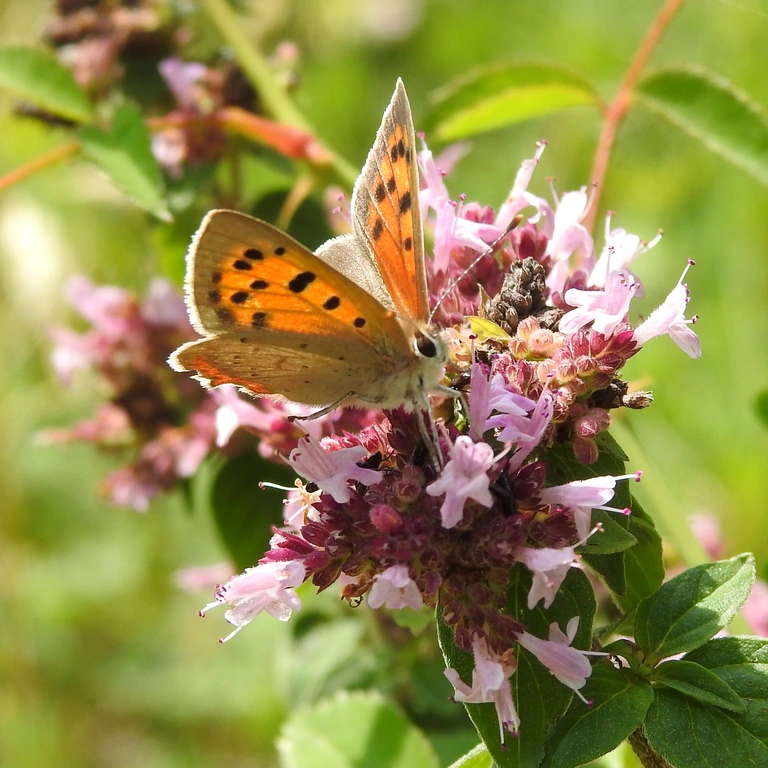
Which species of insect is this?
Lycaena phlaeas
